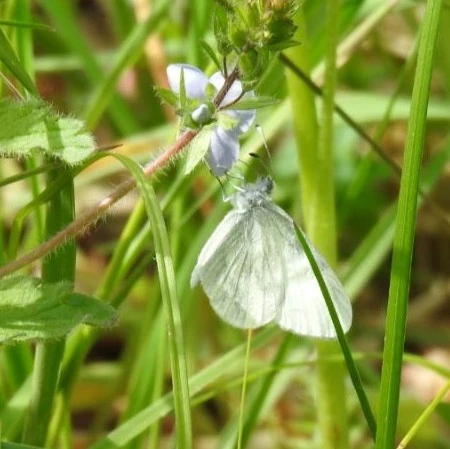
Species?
Leptidea sinapis/juvernica
